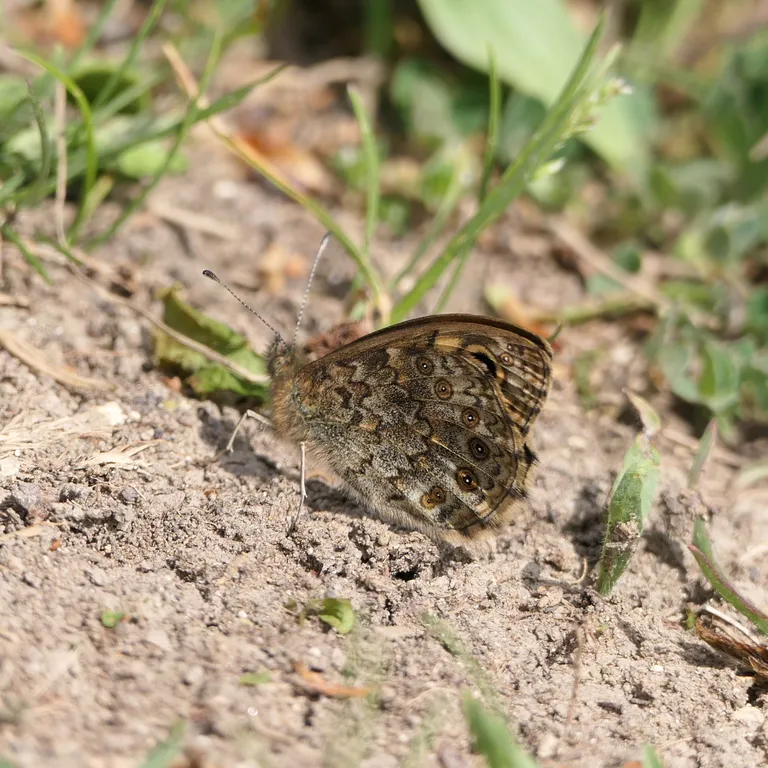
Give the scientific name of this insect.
Lasiommata megera (also Pararge megera)
